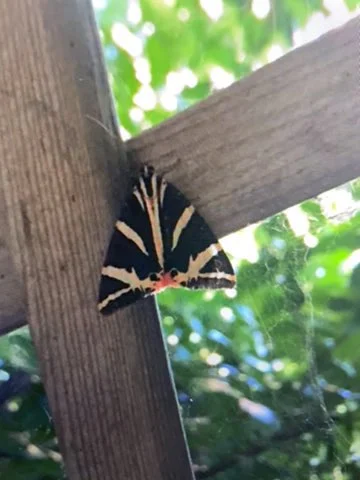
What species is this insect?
Euplagia quadripunctaria
